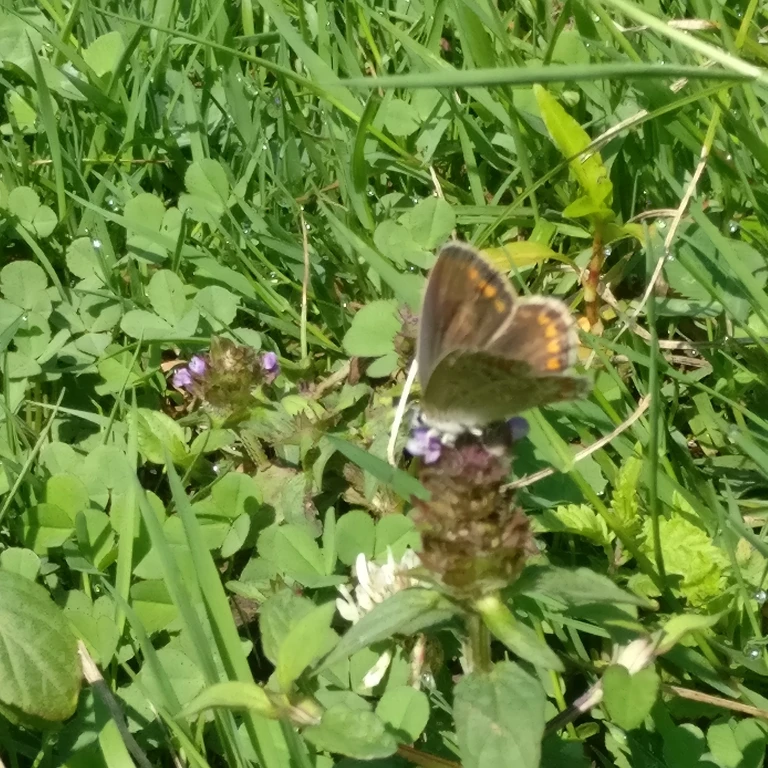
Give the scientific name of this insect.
Polyommatus icarus
